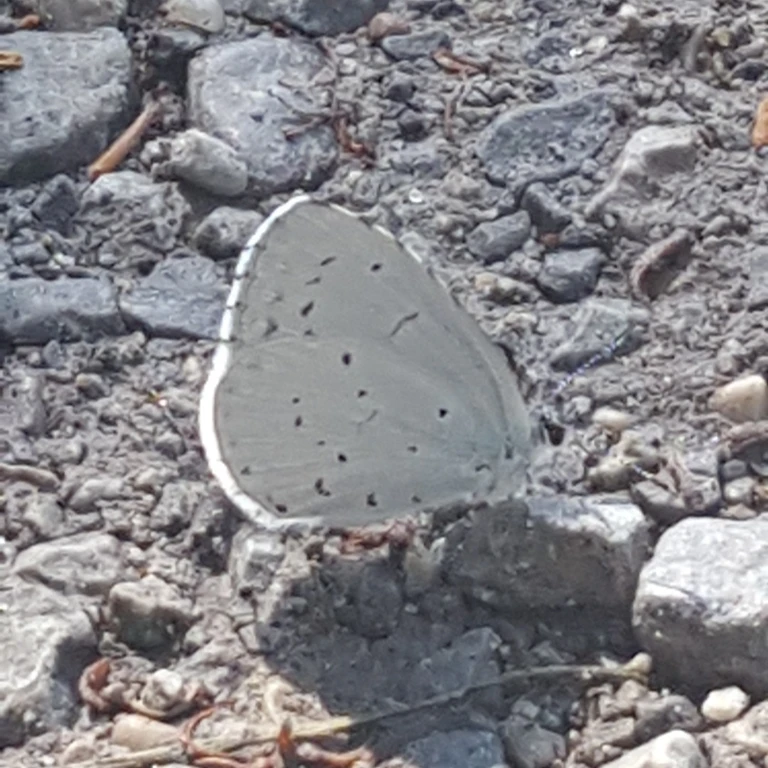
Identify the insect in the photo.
Celastrina argiolus
